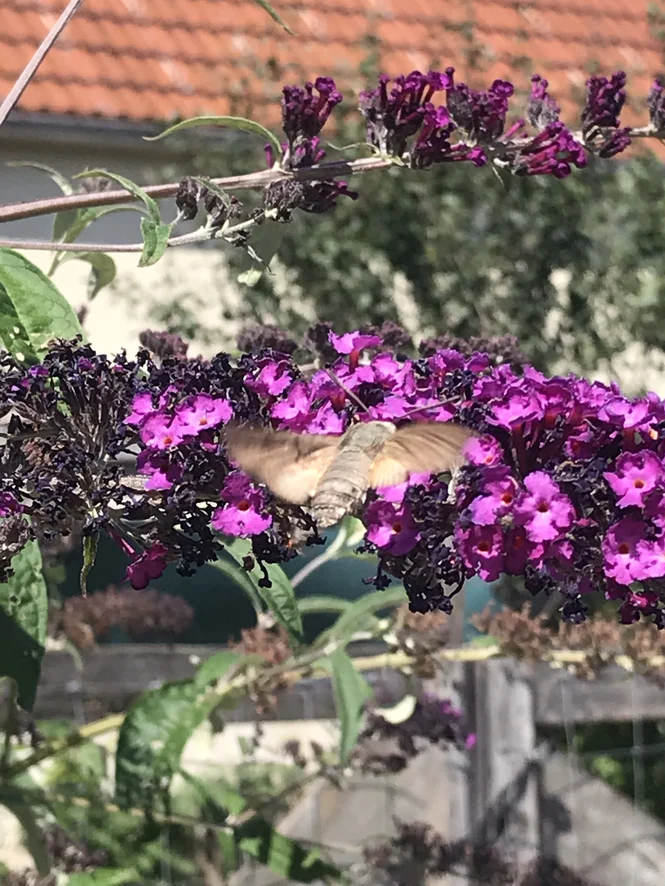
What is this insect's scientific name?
Macroglossum stellatarum
